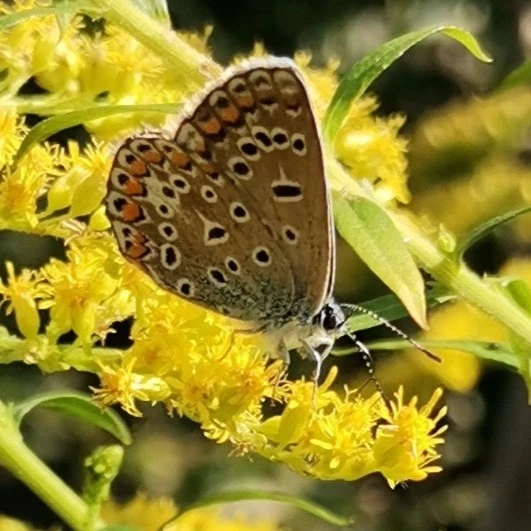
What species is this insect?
Polyommatus icarus
